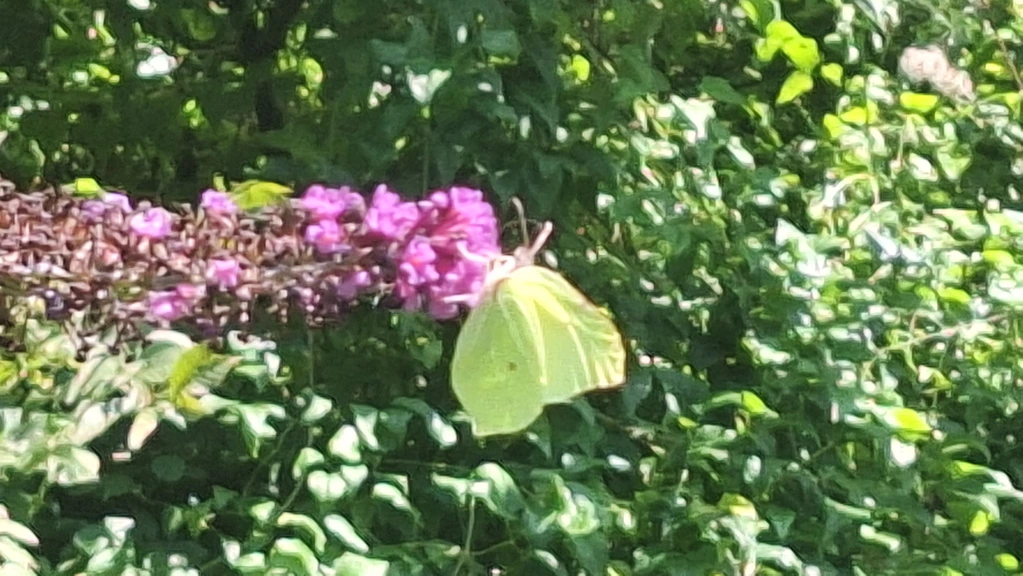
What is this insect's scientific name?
Gonepteryx rhamni
